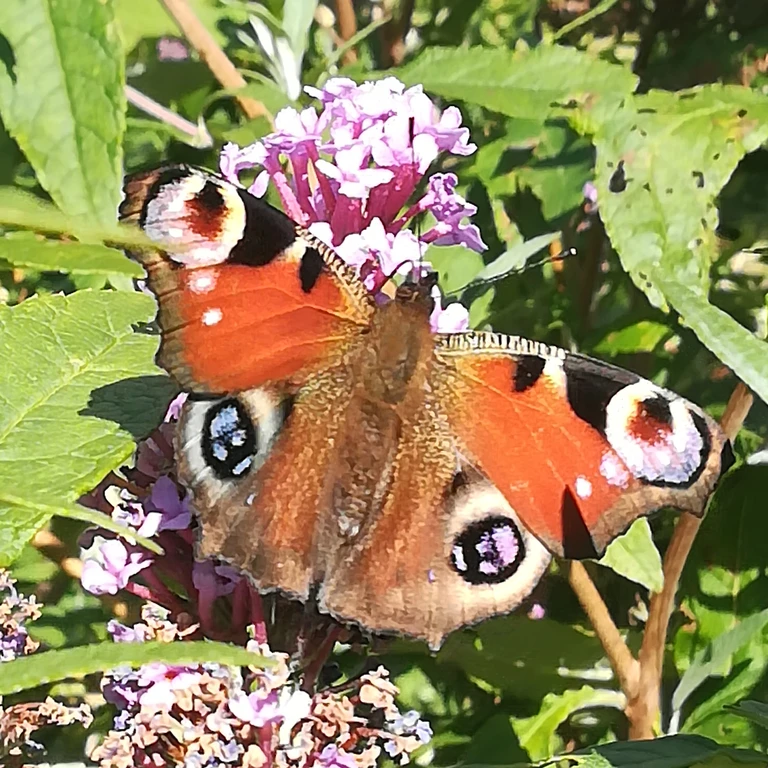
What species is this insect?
Aglais io
